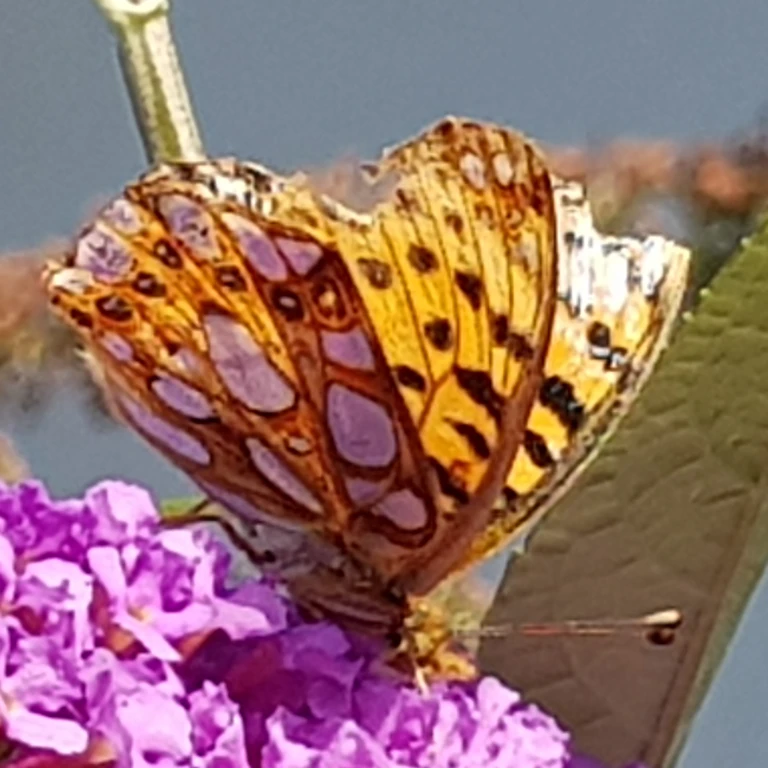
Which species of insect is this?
Issoria lathonia
